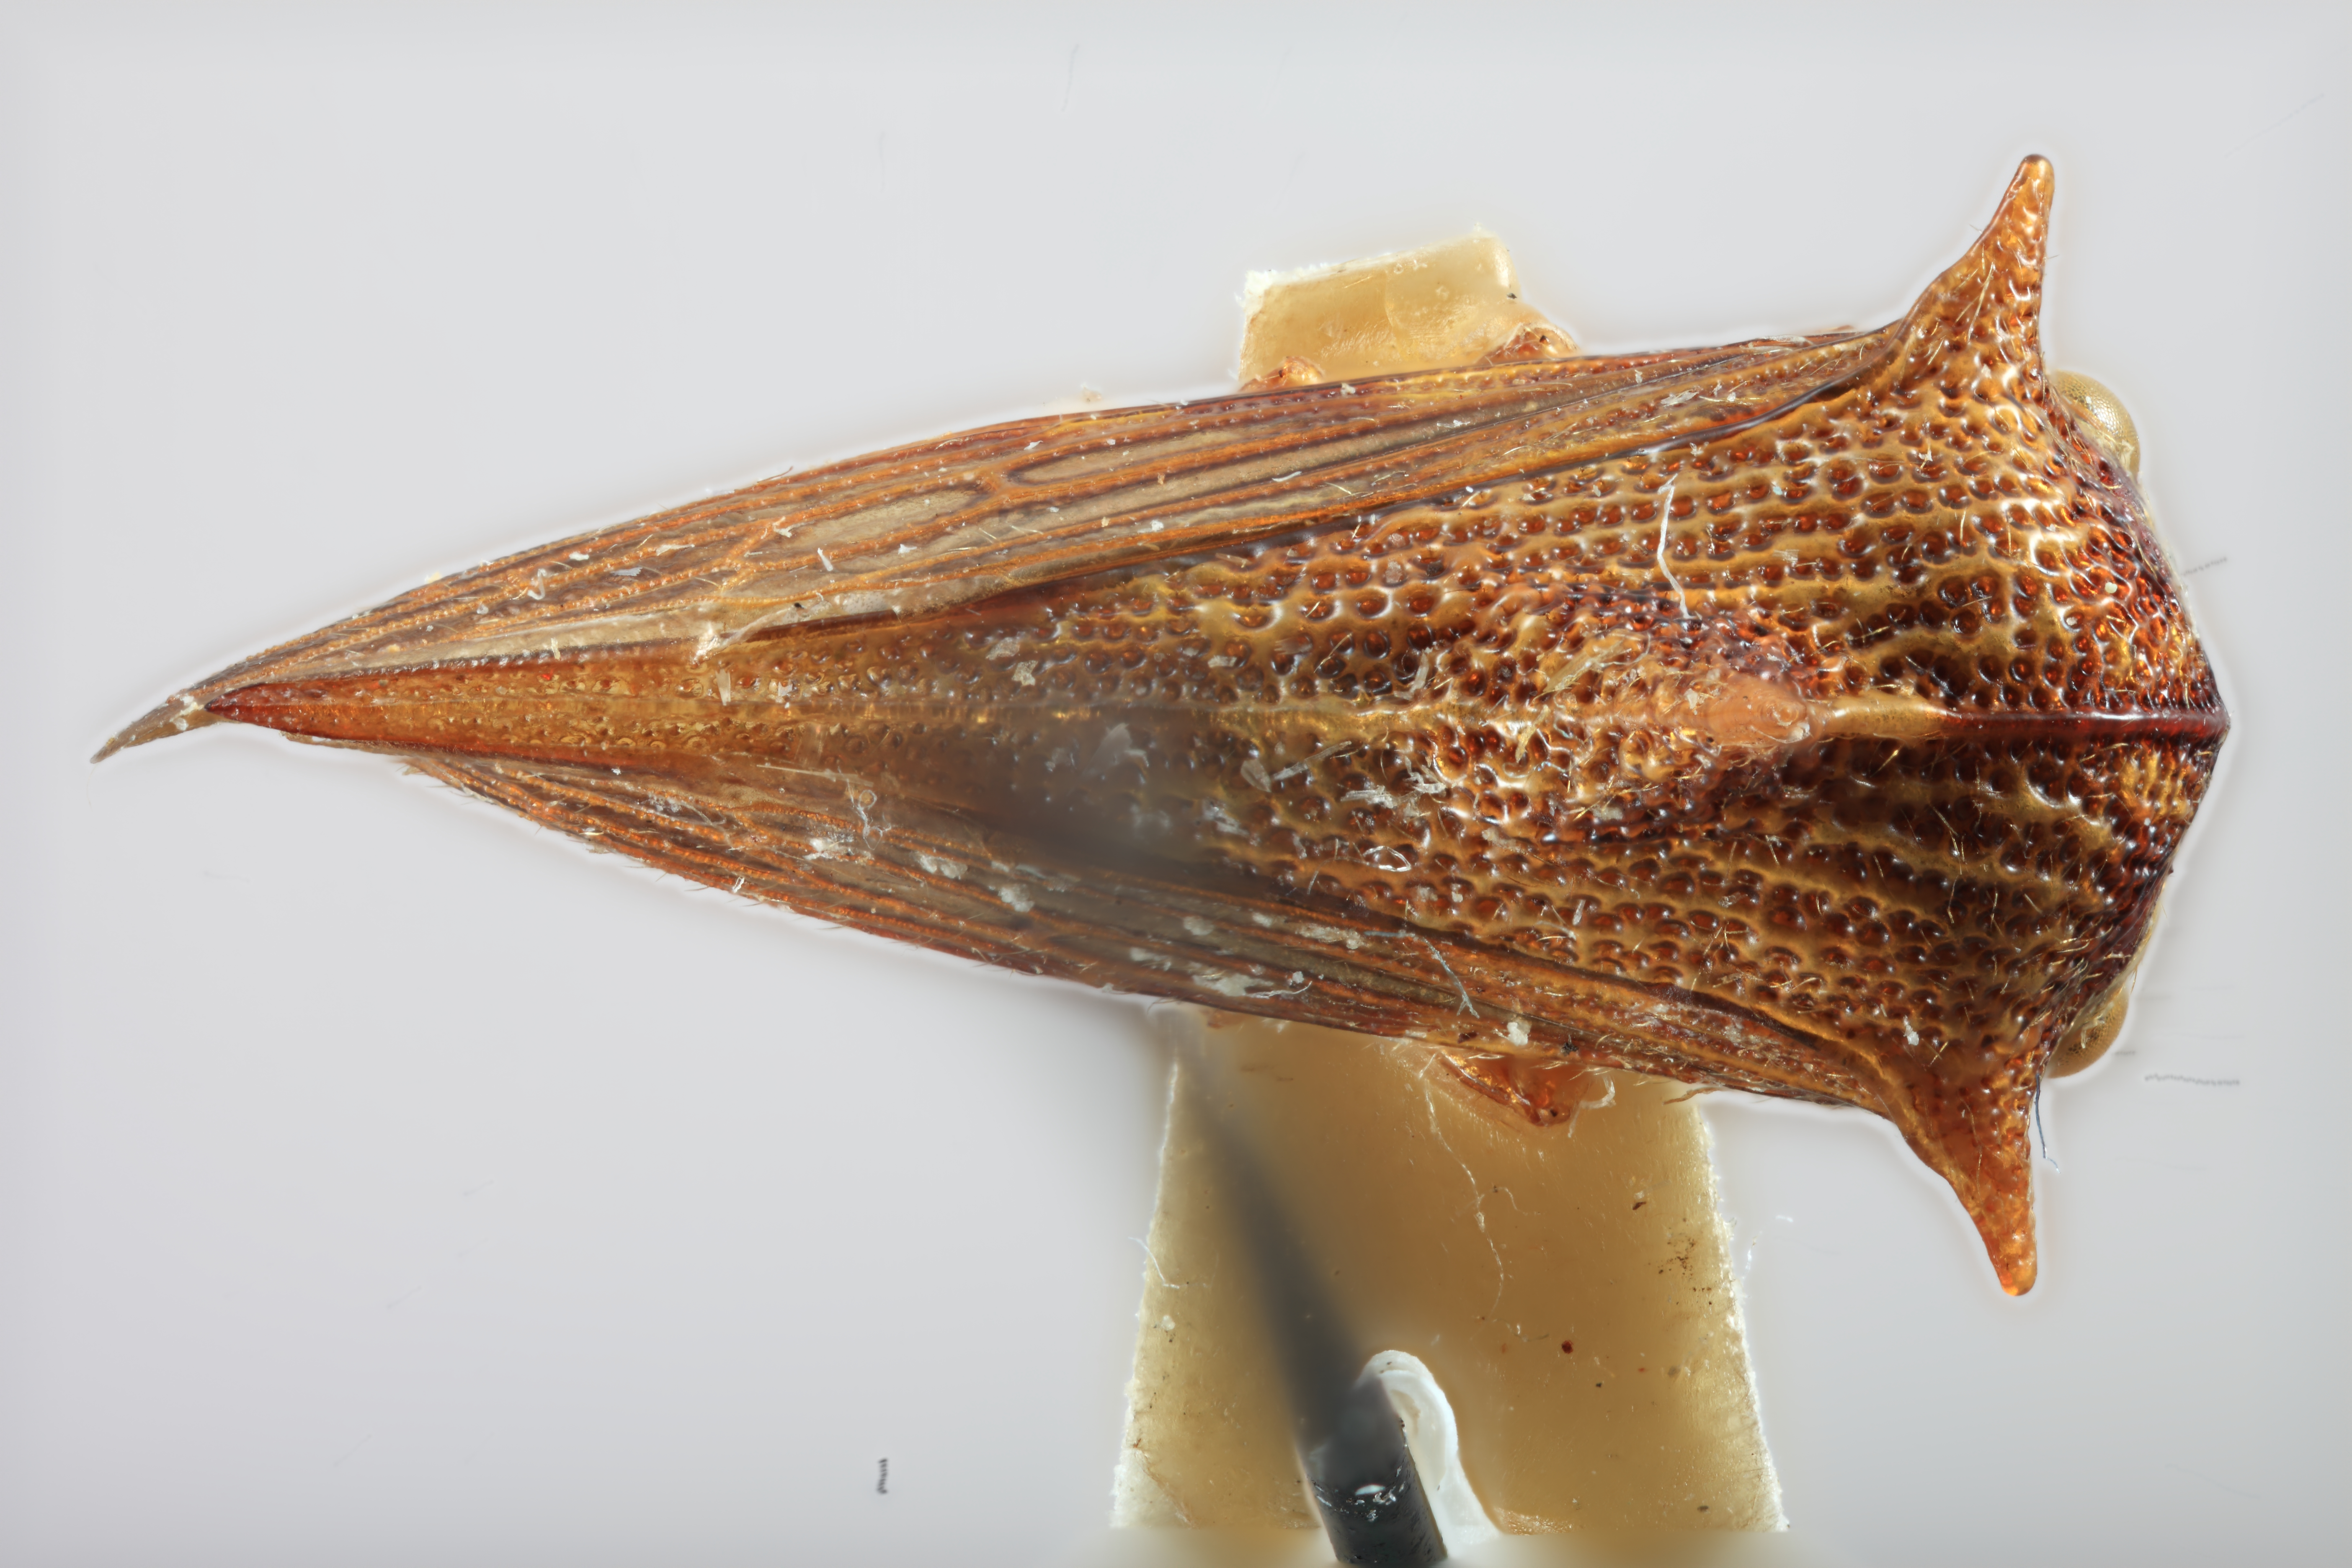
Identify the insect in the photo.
Umbonia antigua
